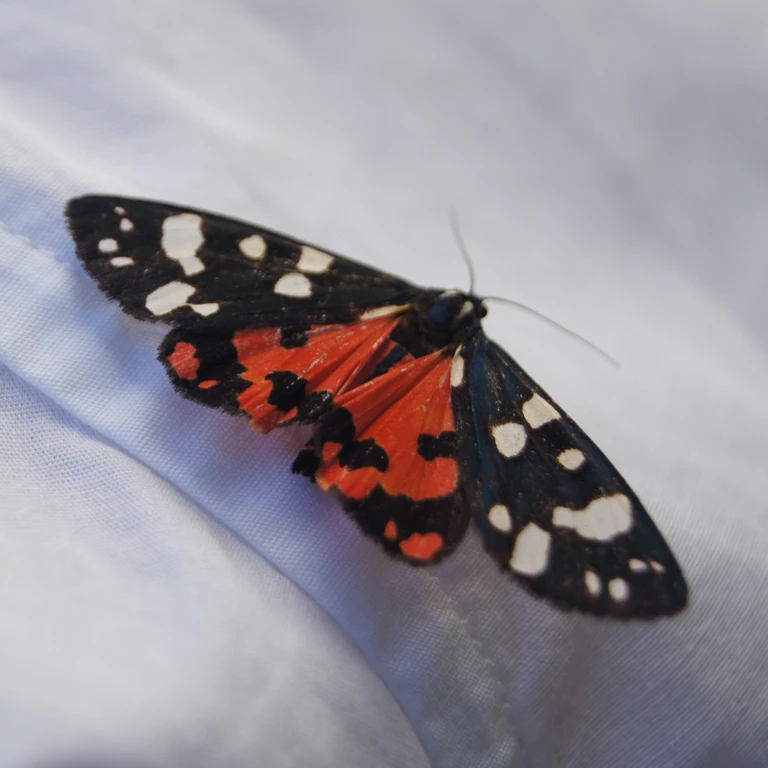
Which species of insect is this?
Callimorpha dominula
